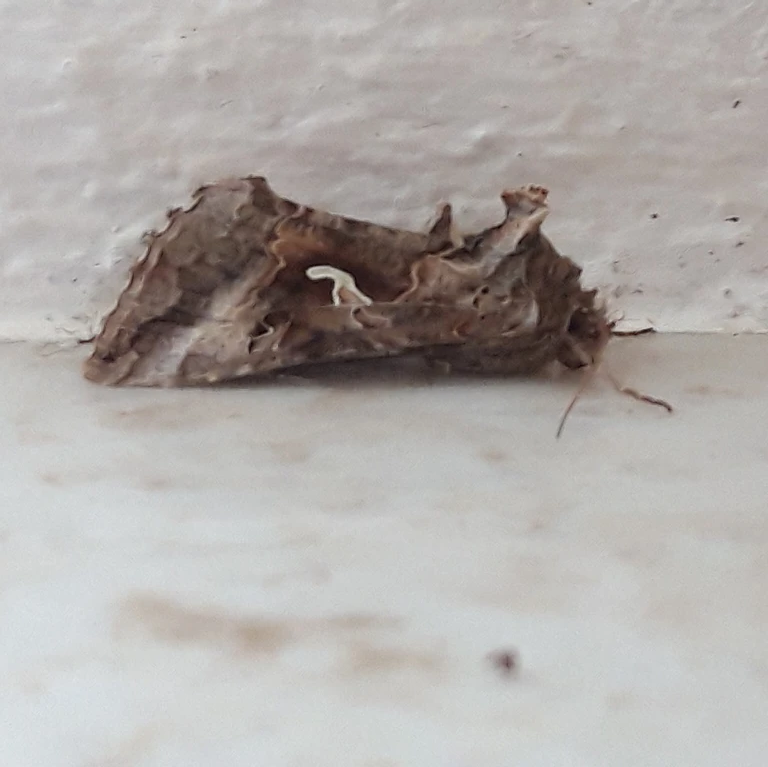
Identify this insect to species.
Autographa gamma
